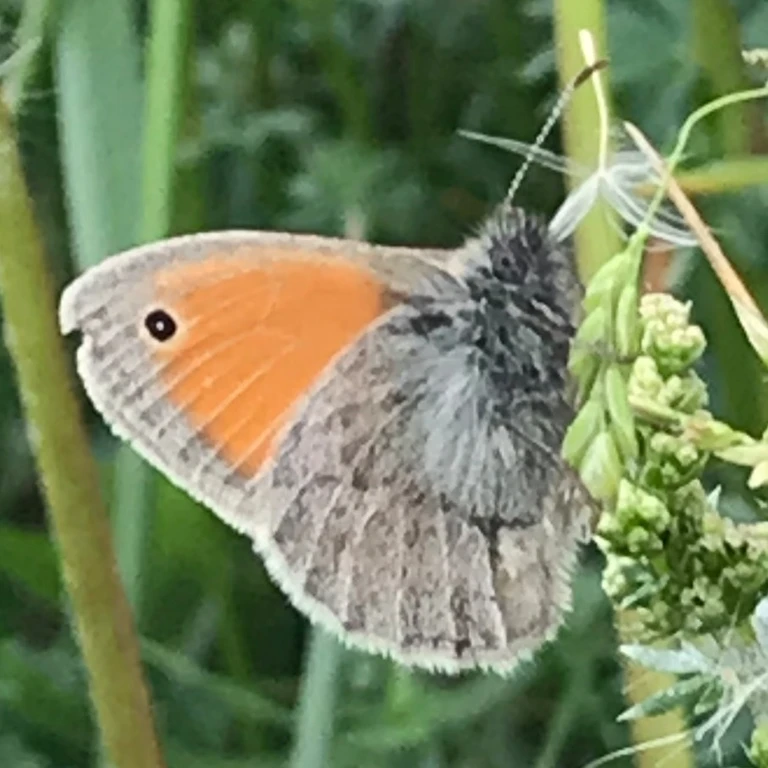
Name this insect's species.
Coenonympha pamphilus
